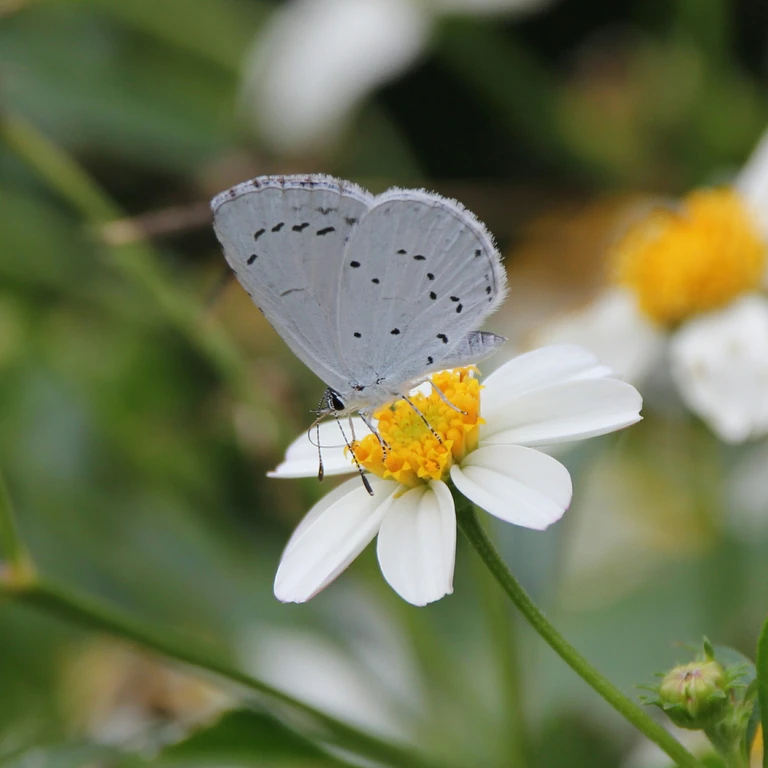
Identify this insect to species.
Celastrina argiolus
